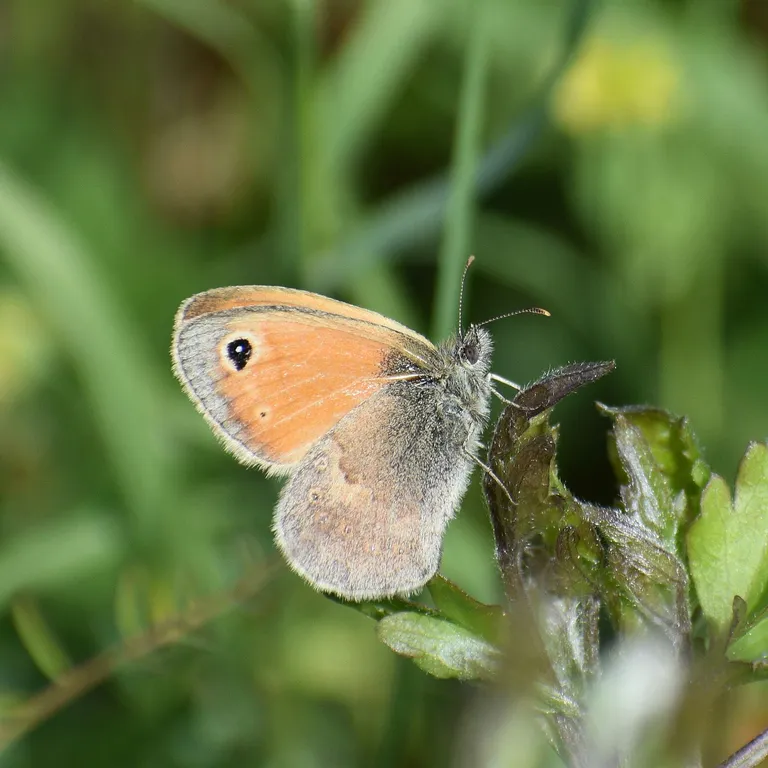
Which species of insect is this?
Coenonympha pamphilus
